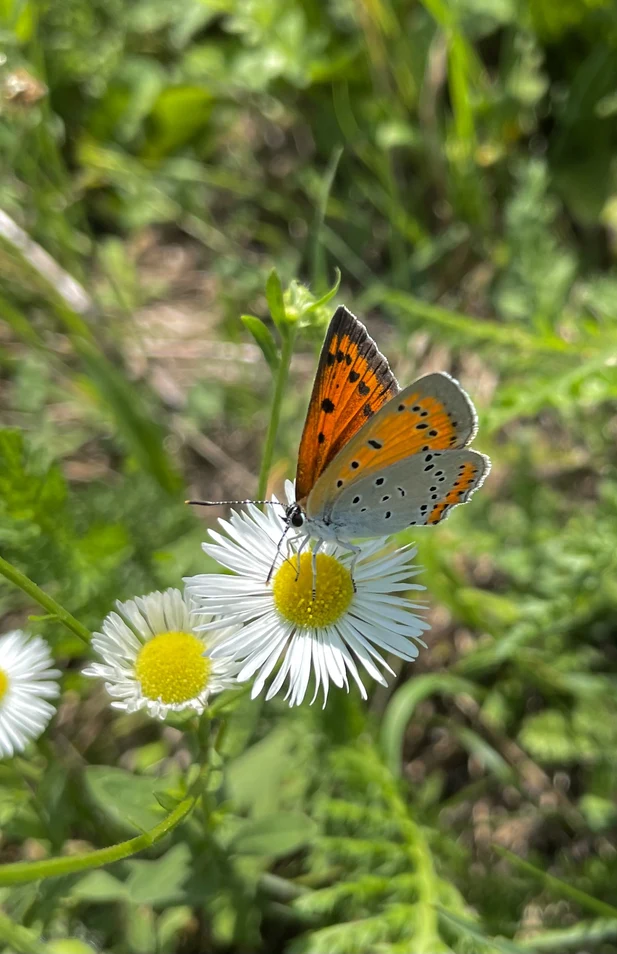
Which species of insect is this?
Lycaena dispar
